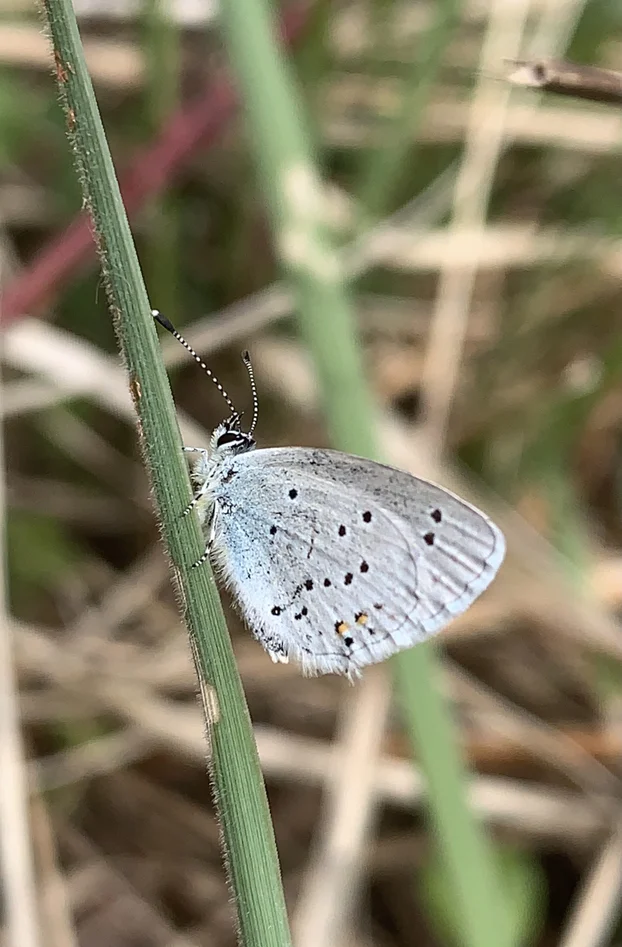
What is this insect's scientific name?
Cupido argiades (also Elkalyce argiades)
